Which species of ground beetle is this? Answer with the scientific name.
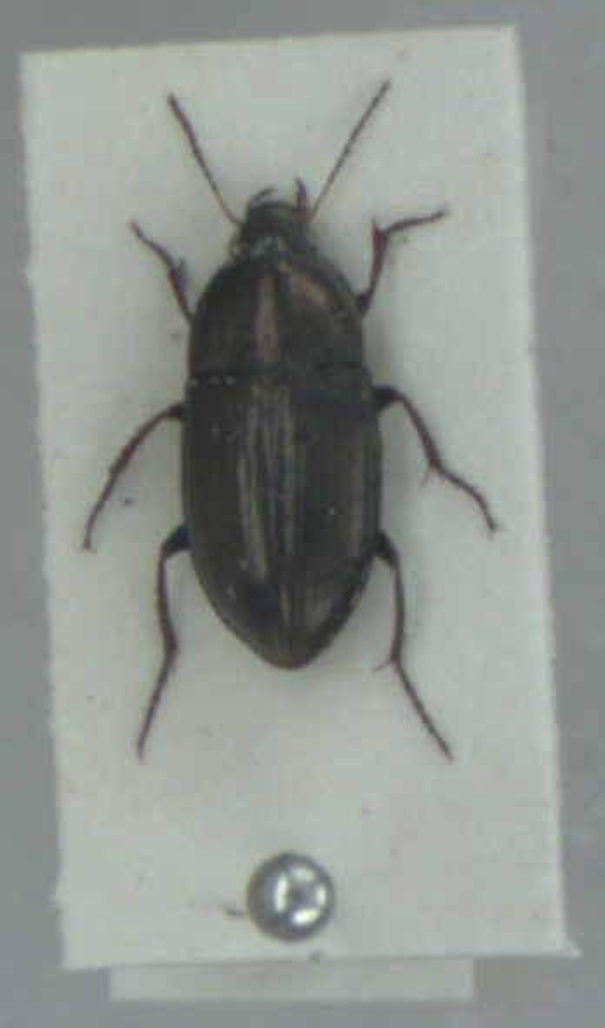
Amara aenea
